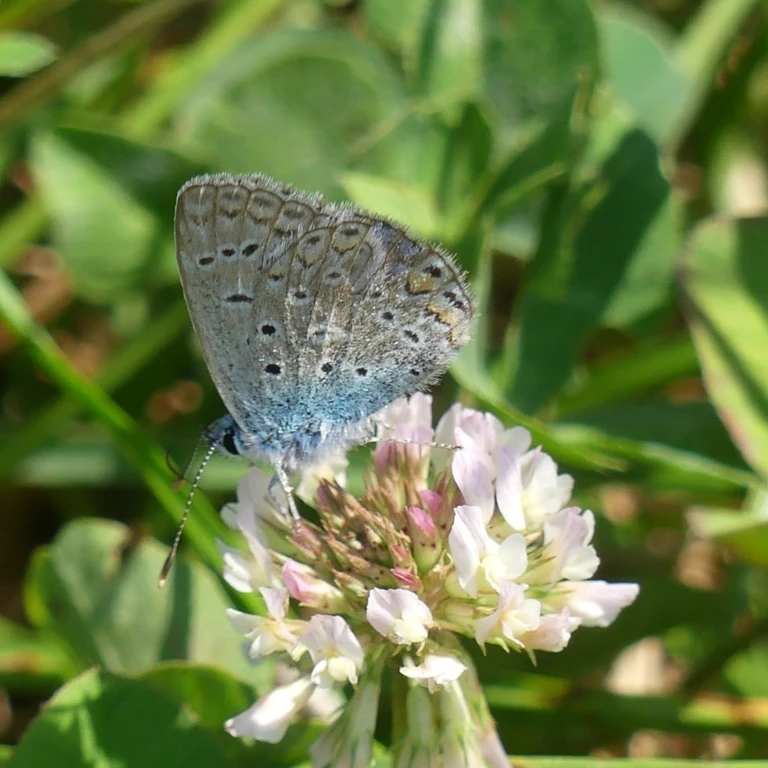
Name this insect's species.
Polyommatus icarus
